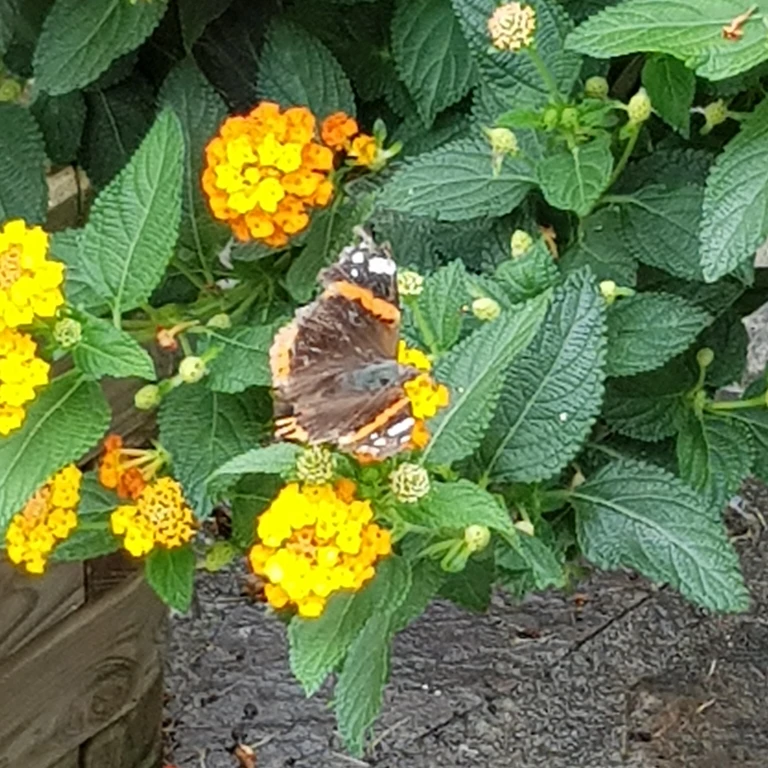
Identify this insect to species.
Vanessa atalanta
